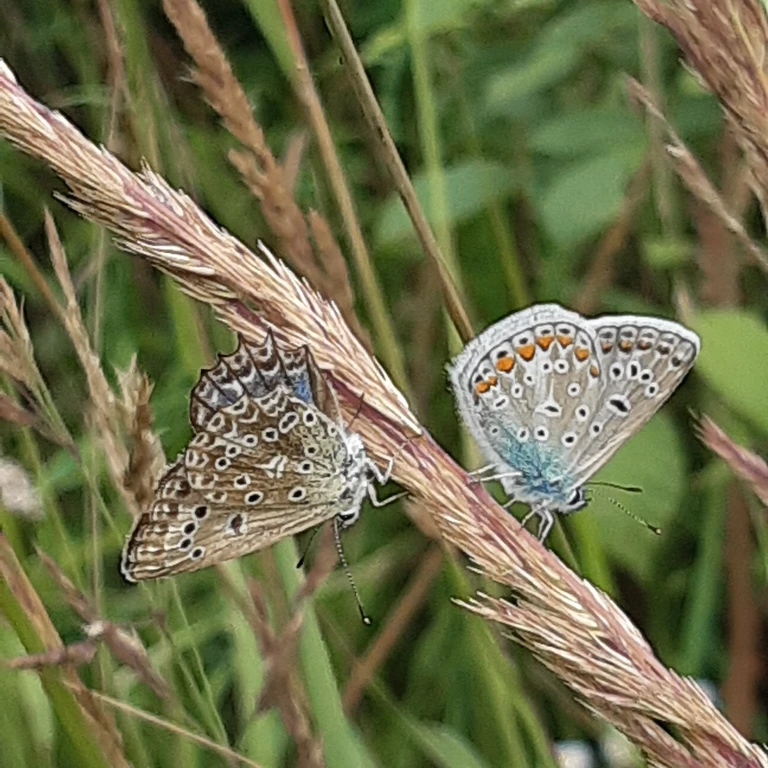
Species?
Polyommatus daphnis
